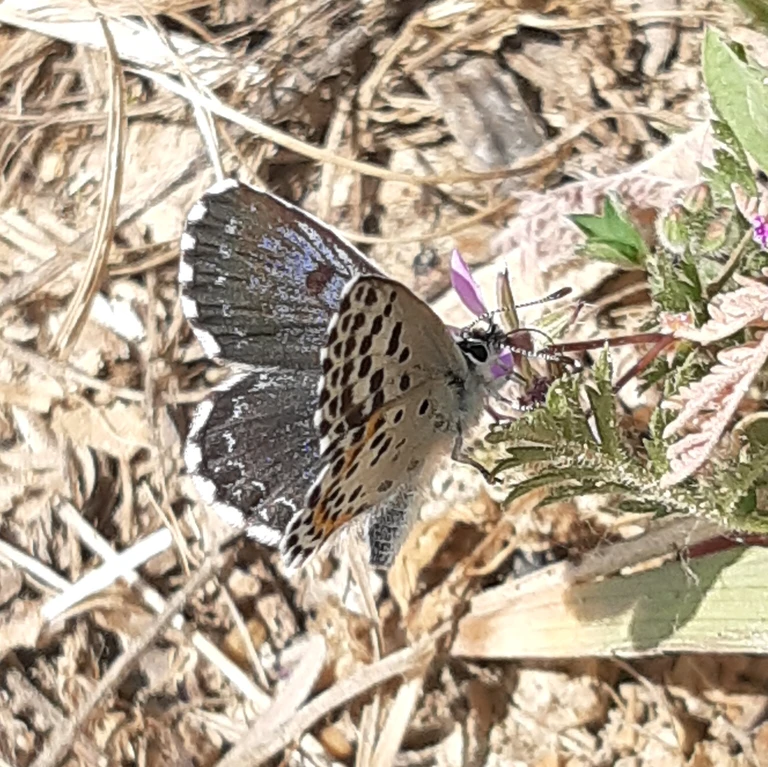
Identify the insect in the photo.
Scolitantides orion
